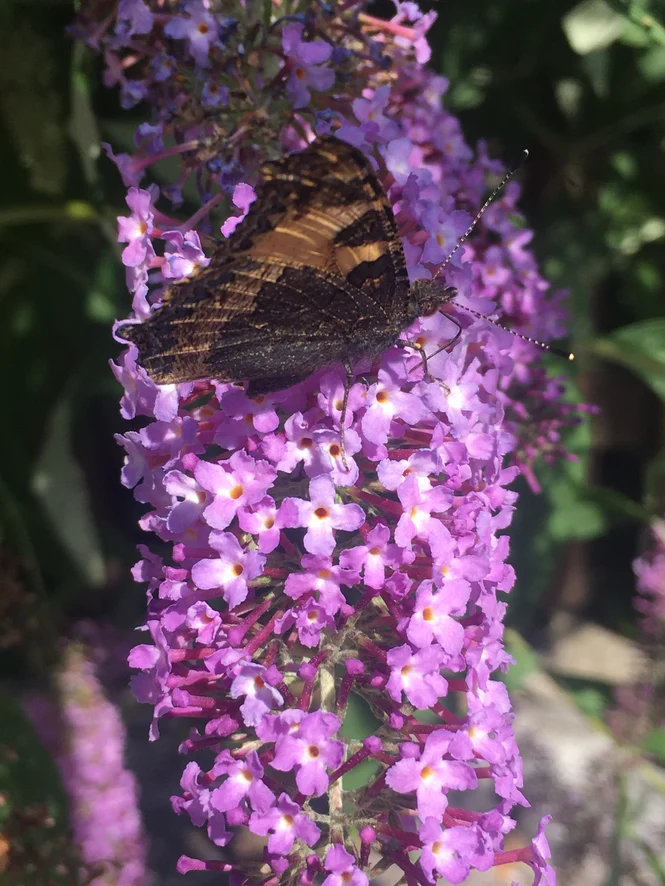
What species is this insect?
Aglais urticae
